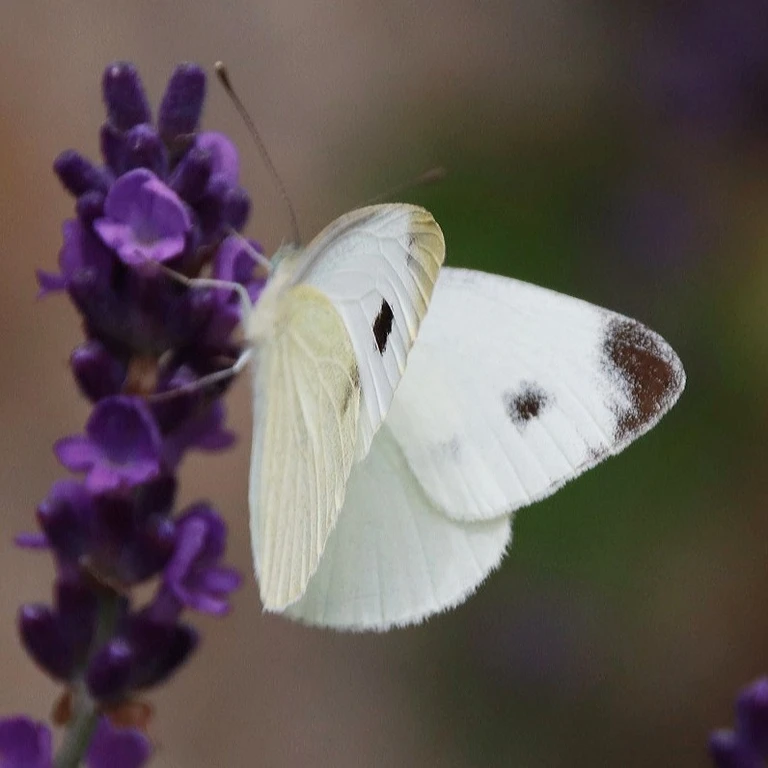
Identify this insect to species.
Pieris mannii
